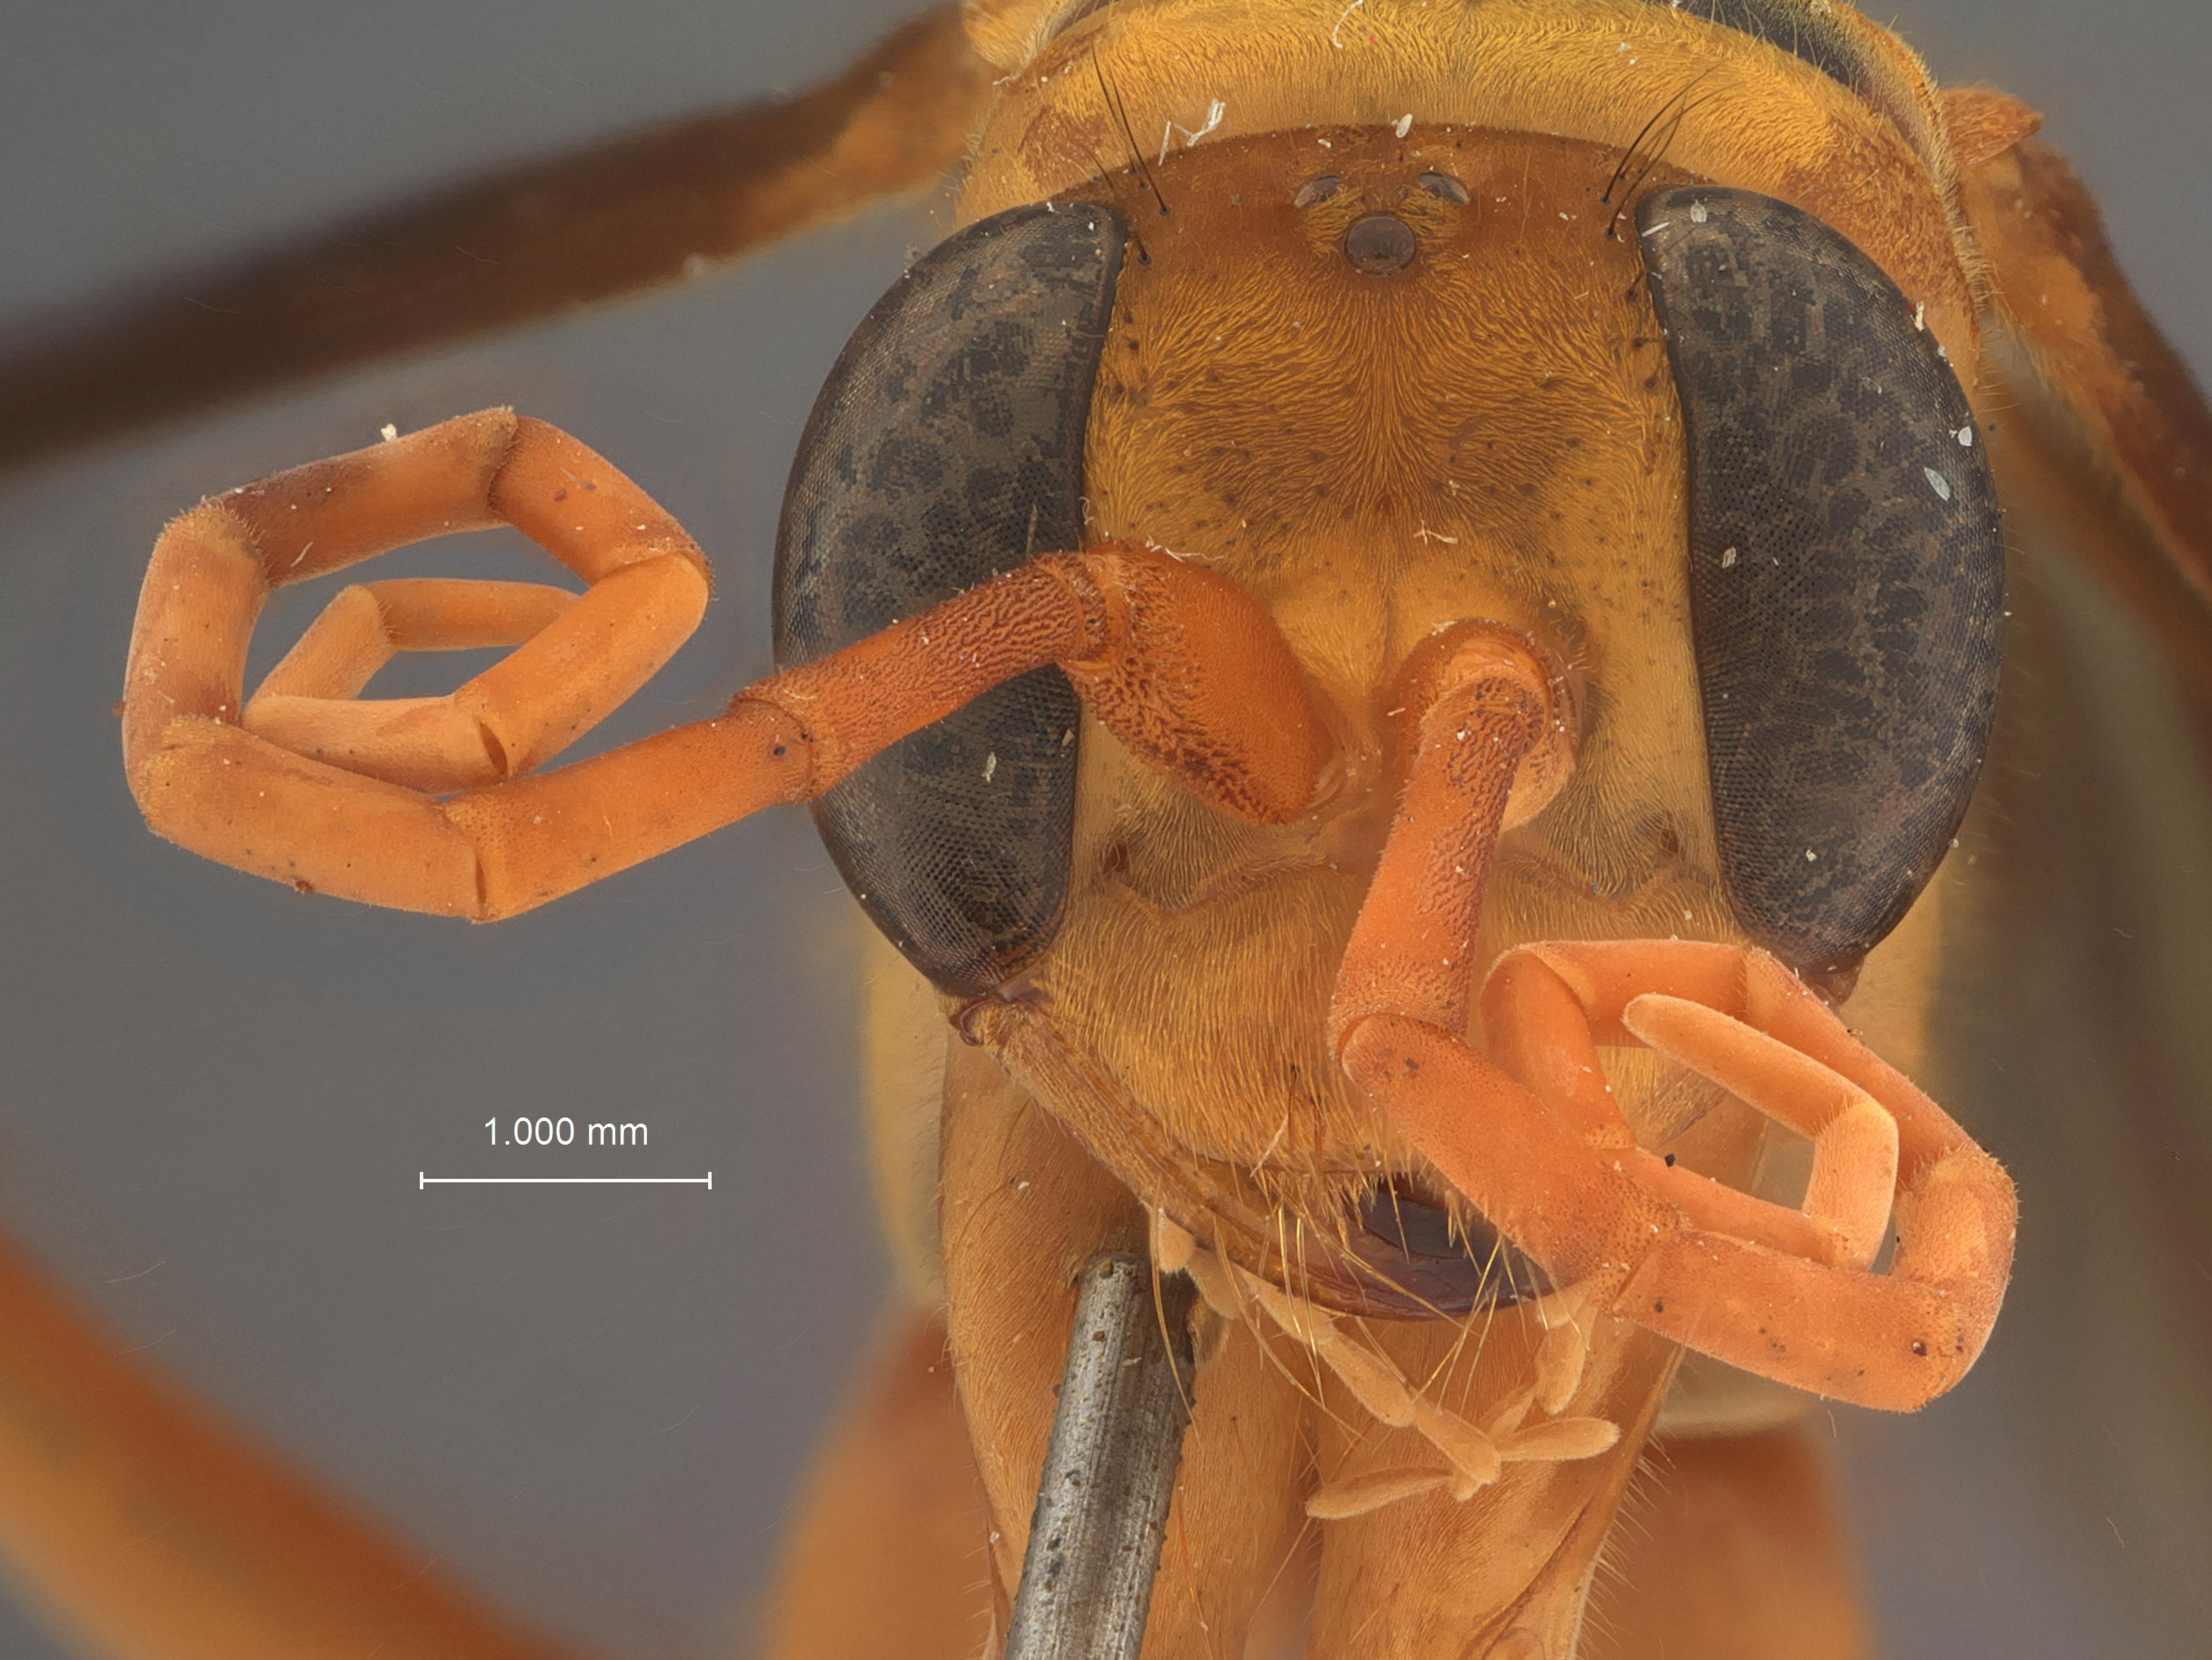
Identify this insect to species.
Hemipepsis luzonica
